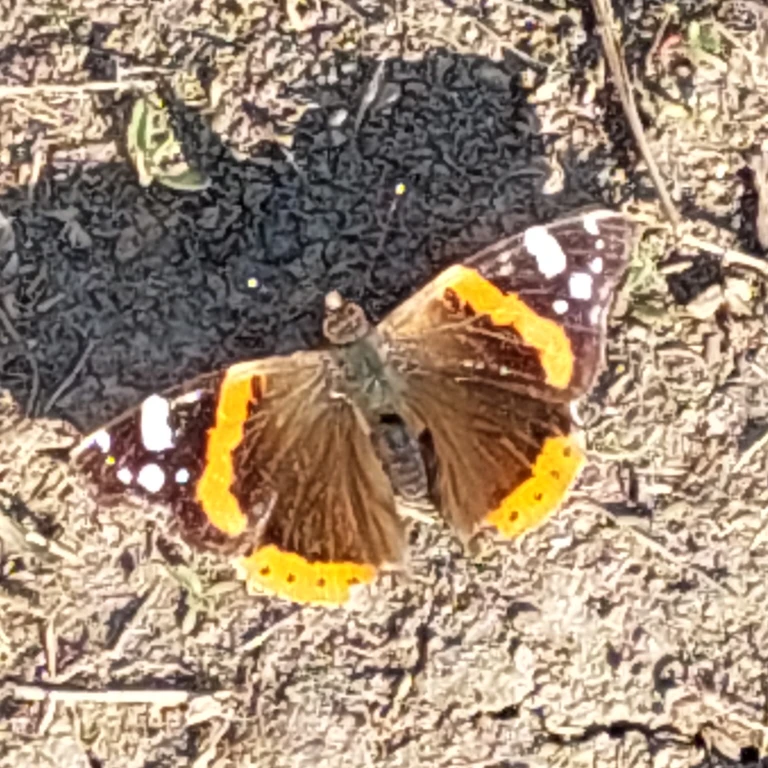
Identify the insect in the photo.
Vanessa atalanta
